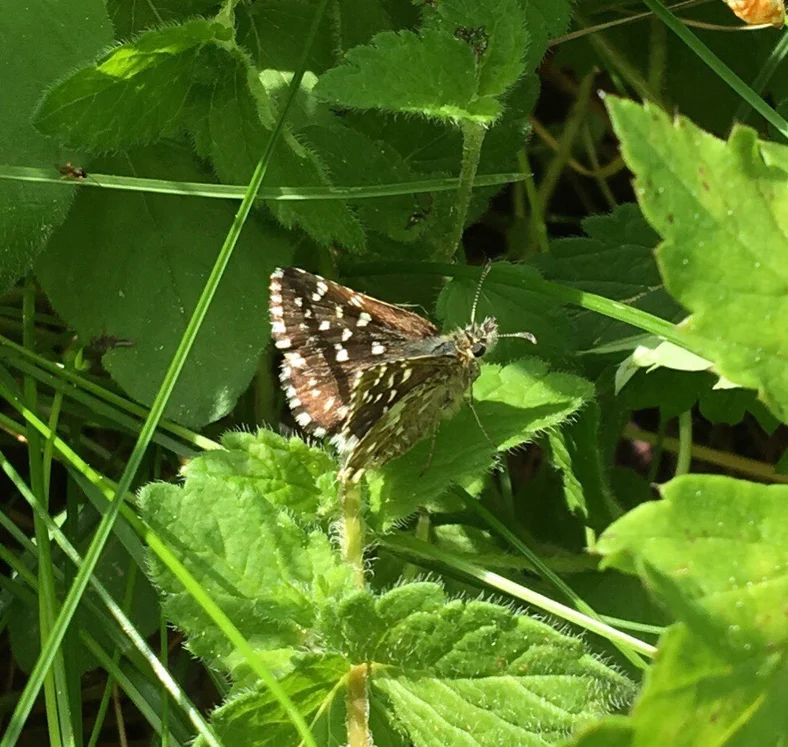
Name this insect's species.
Pyrgus malvae
